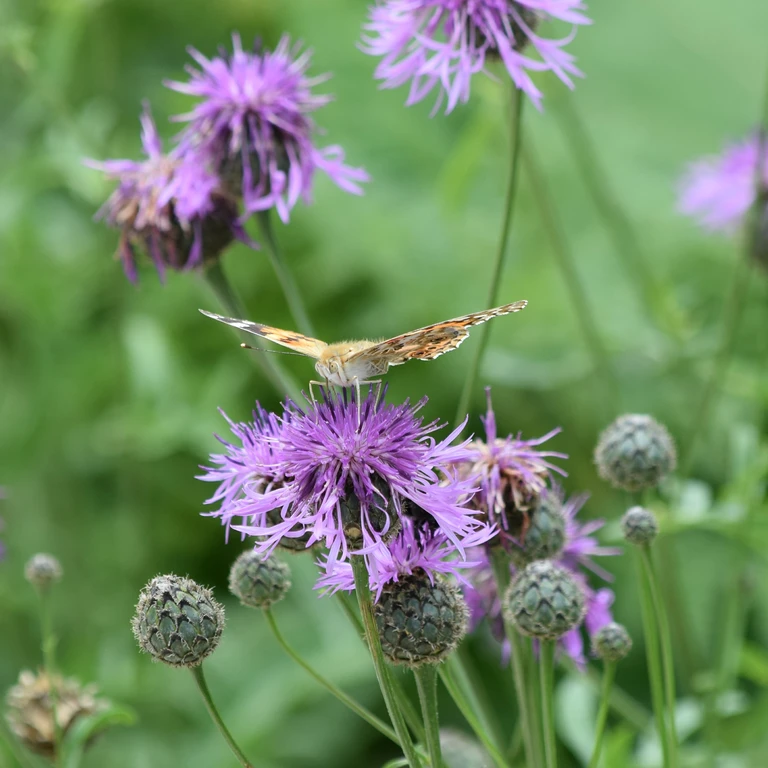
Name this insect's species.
Vanessa cardui
